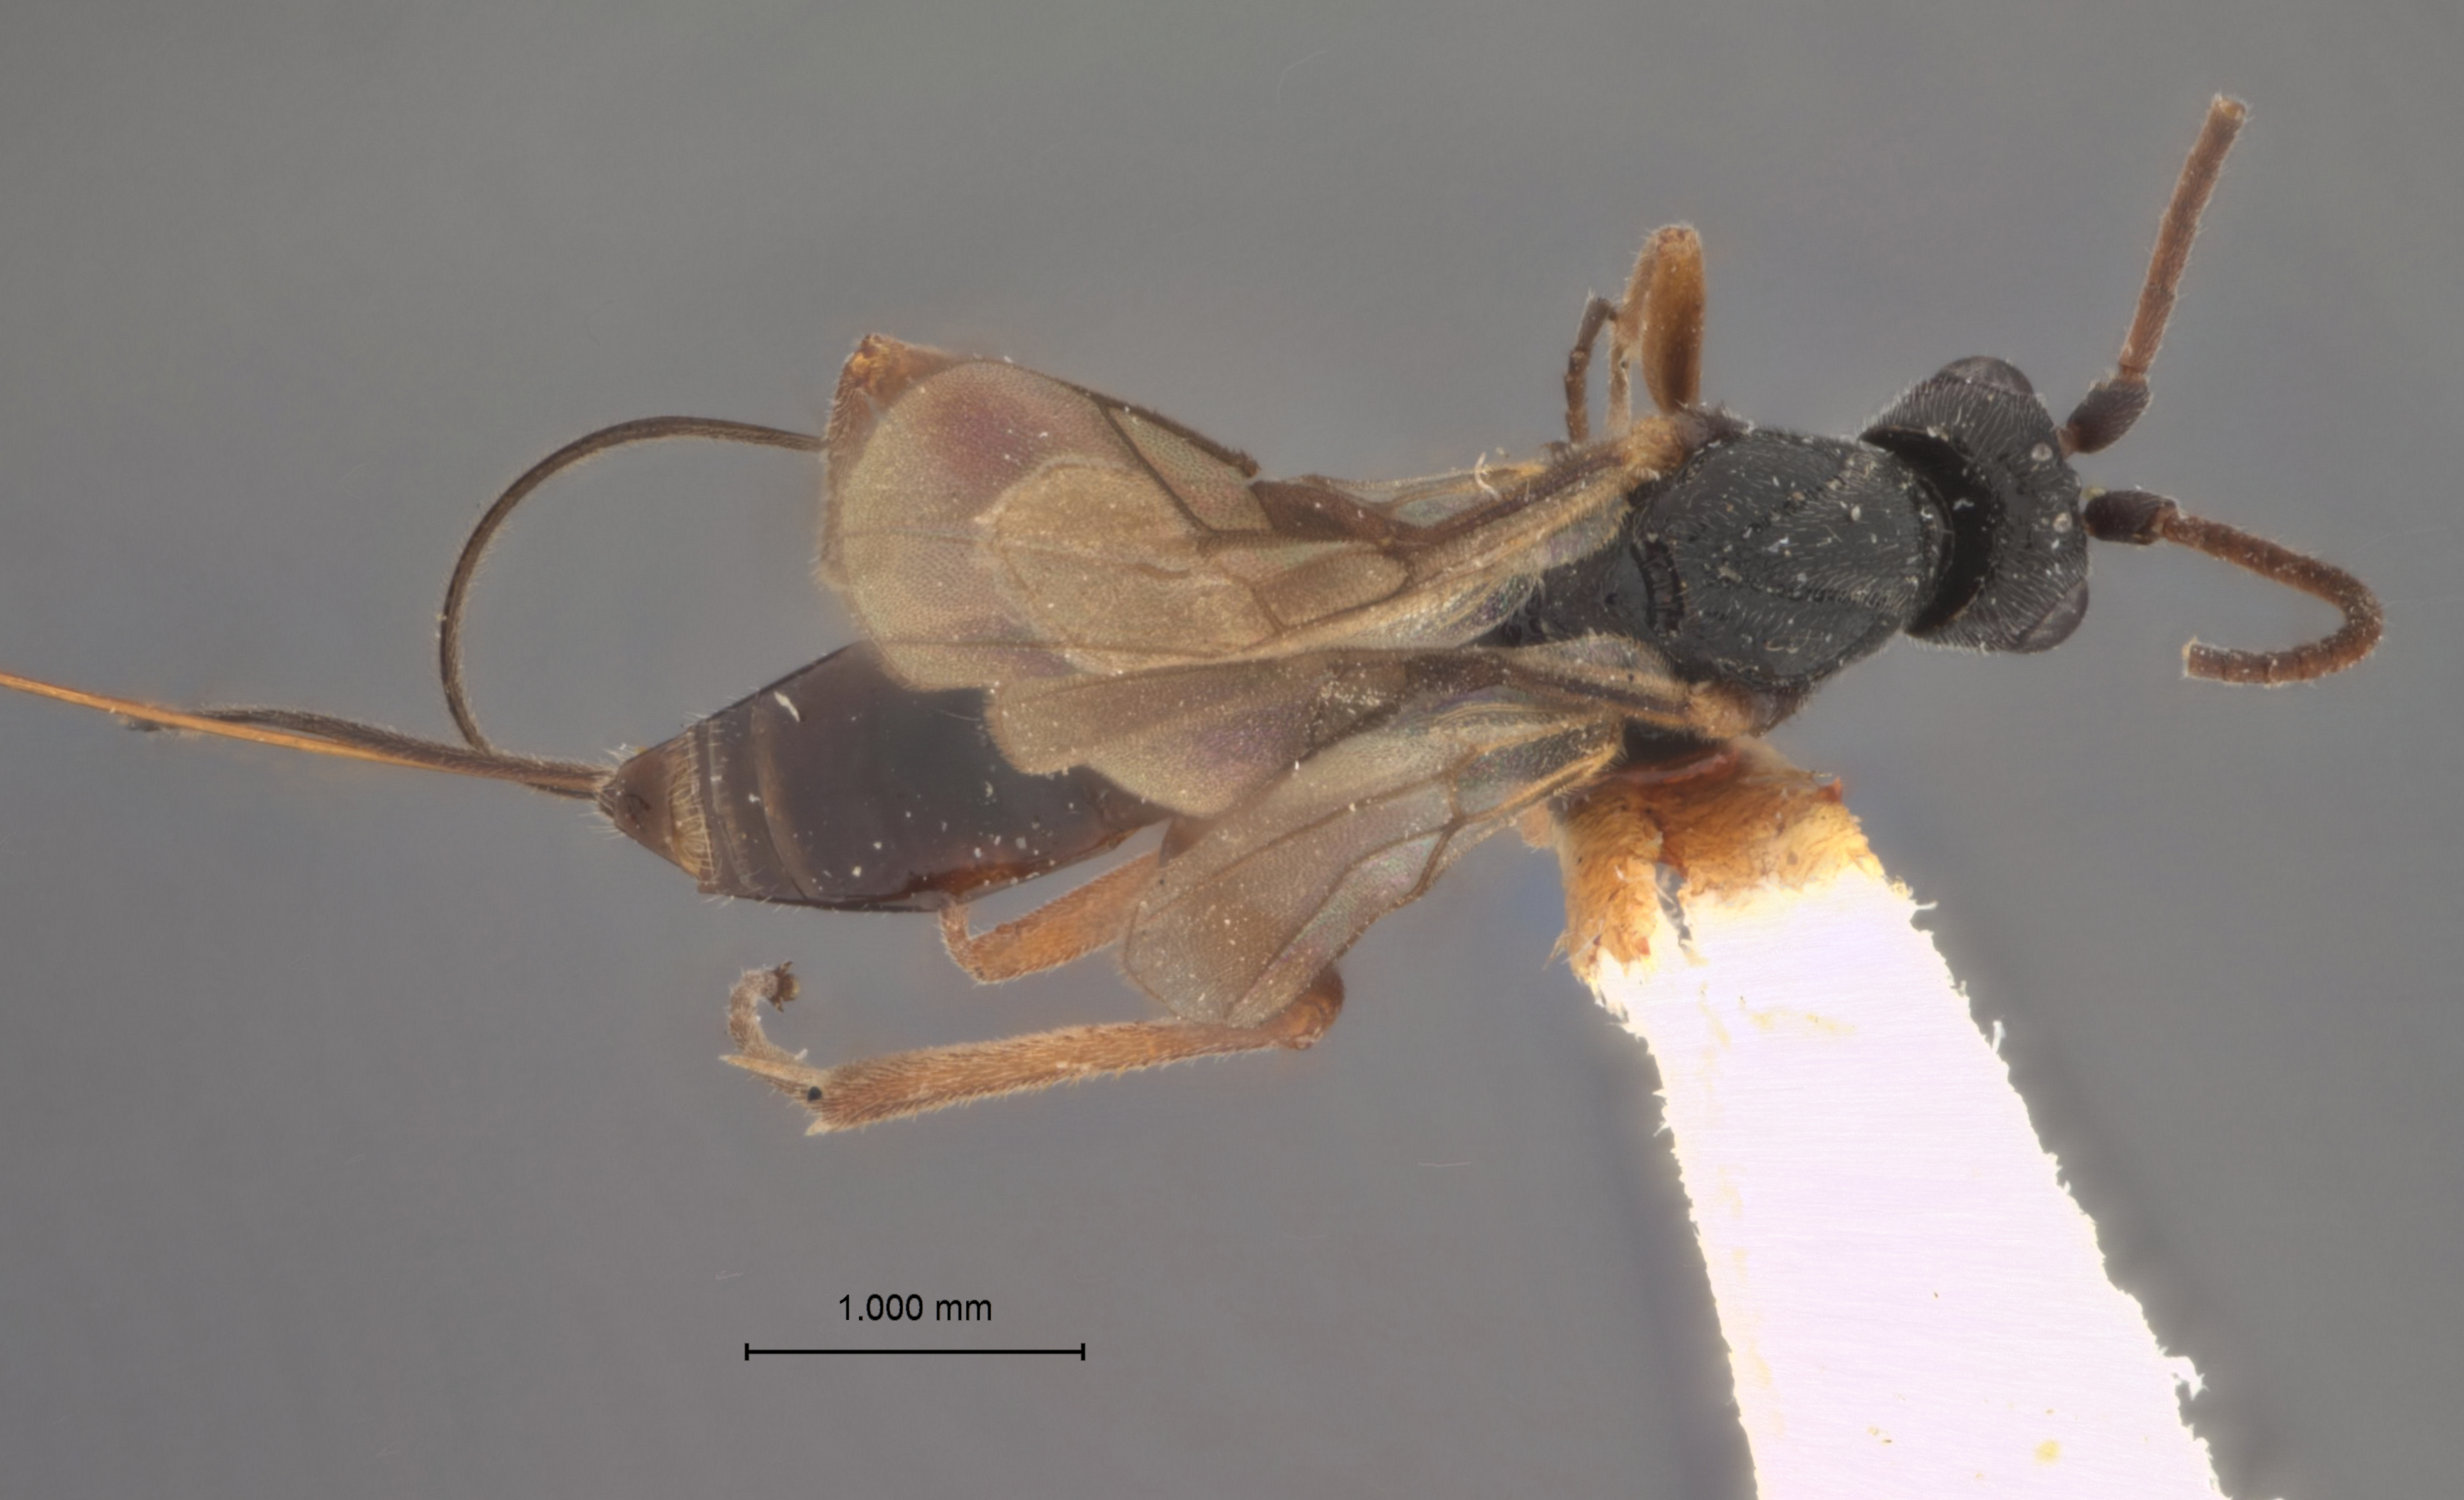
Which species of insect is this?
Orgilus validus
